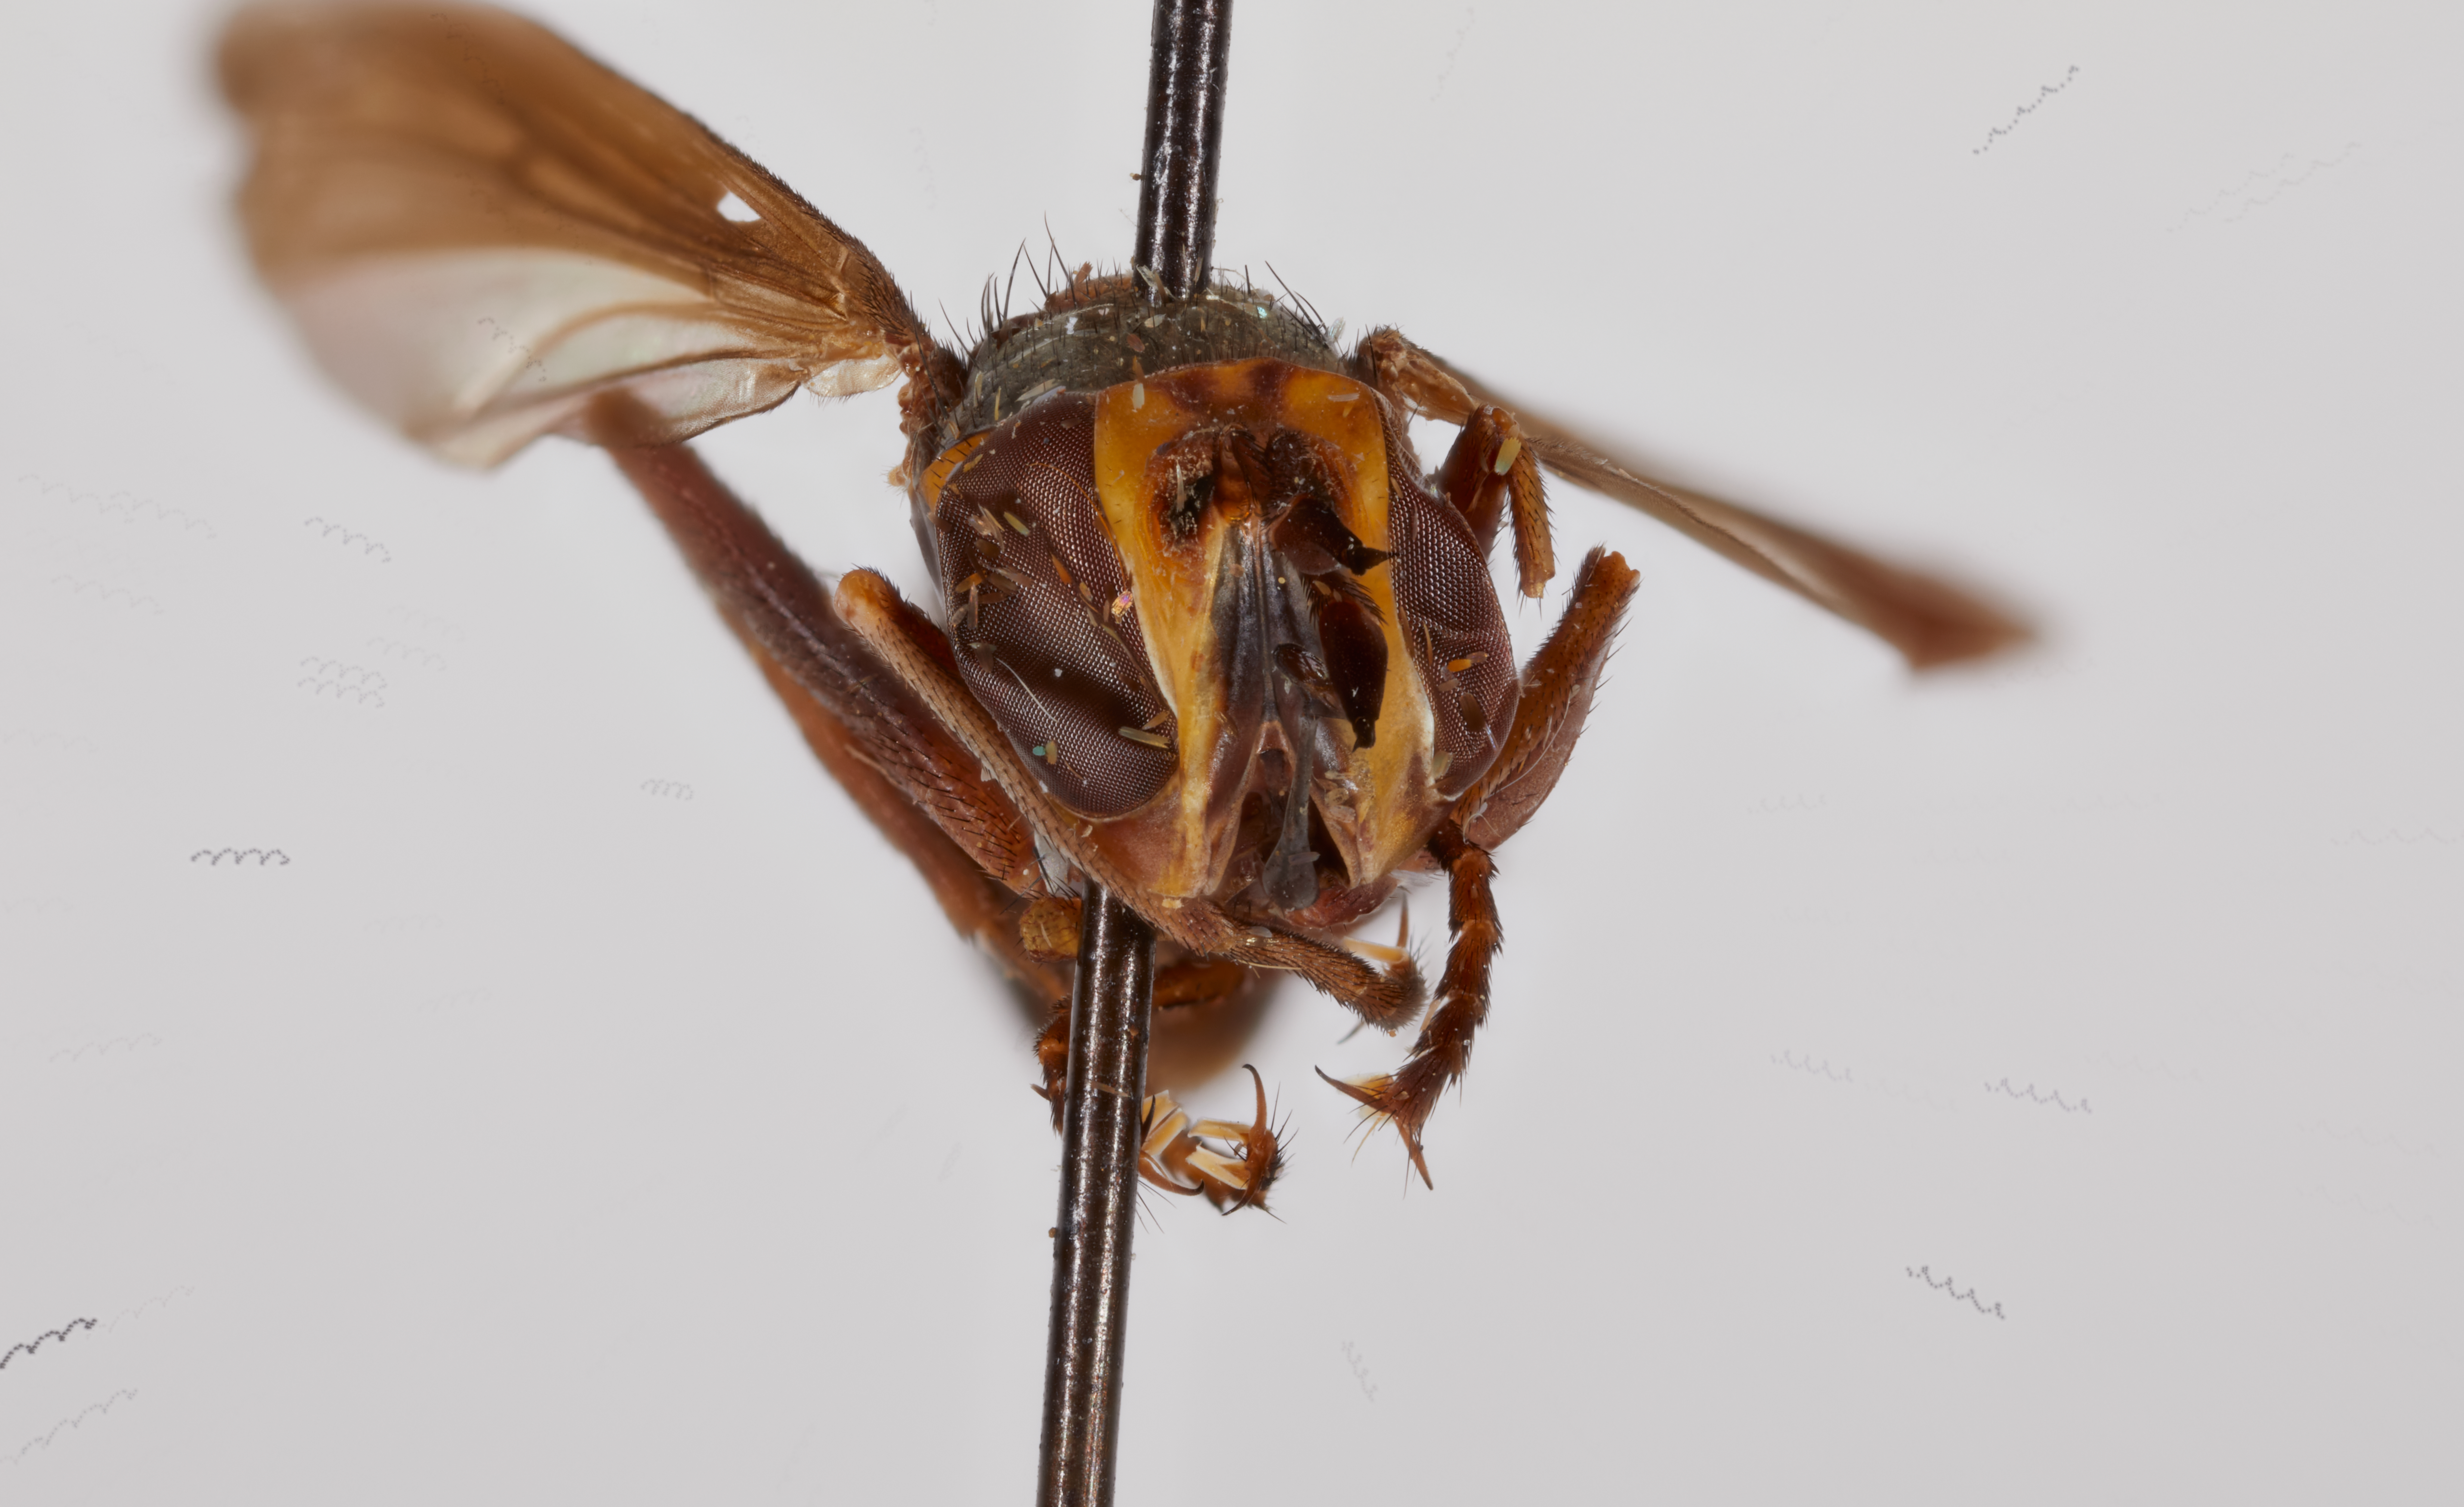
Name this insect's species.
Conops thecoides
